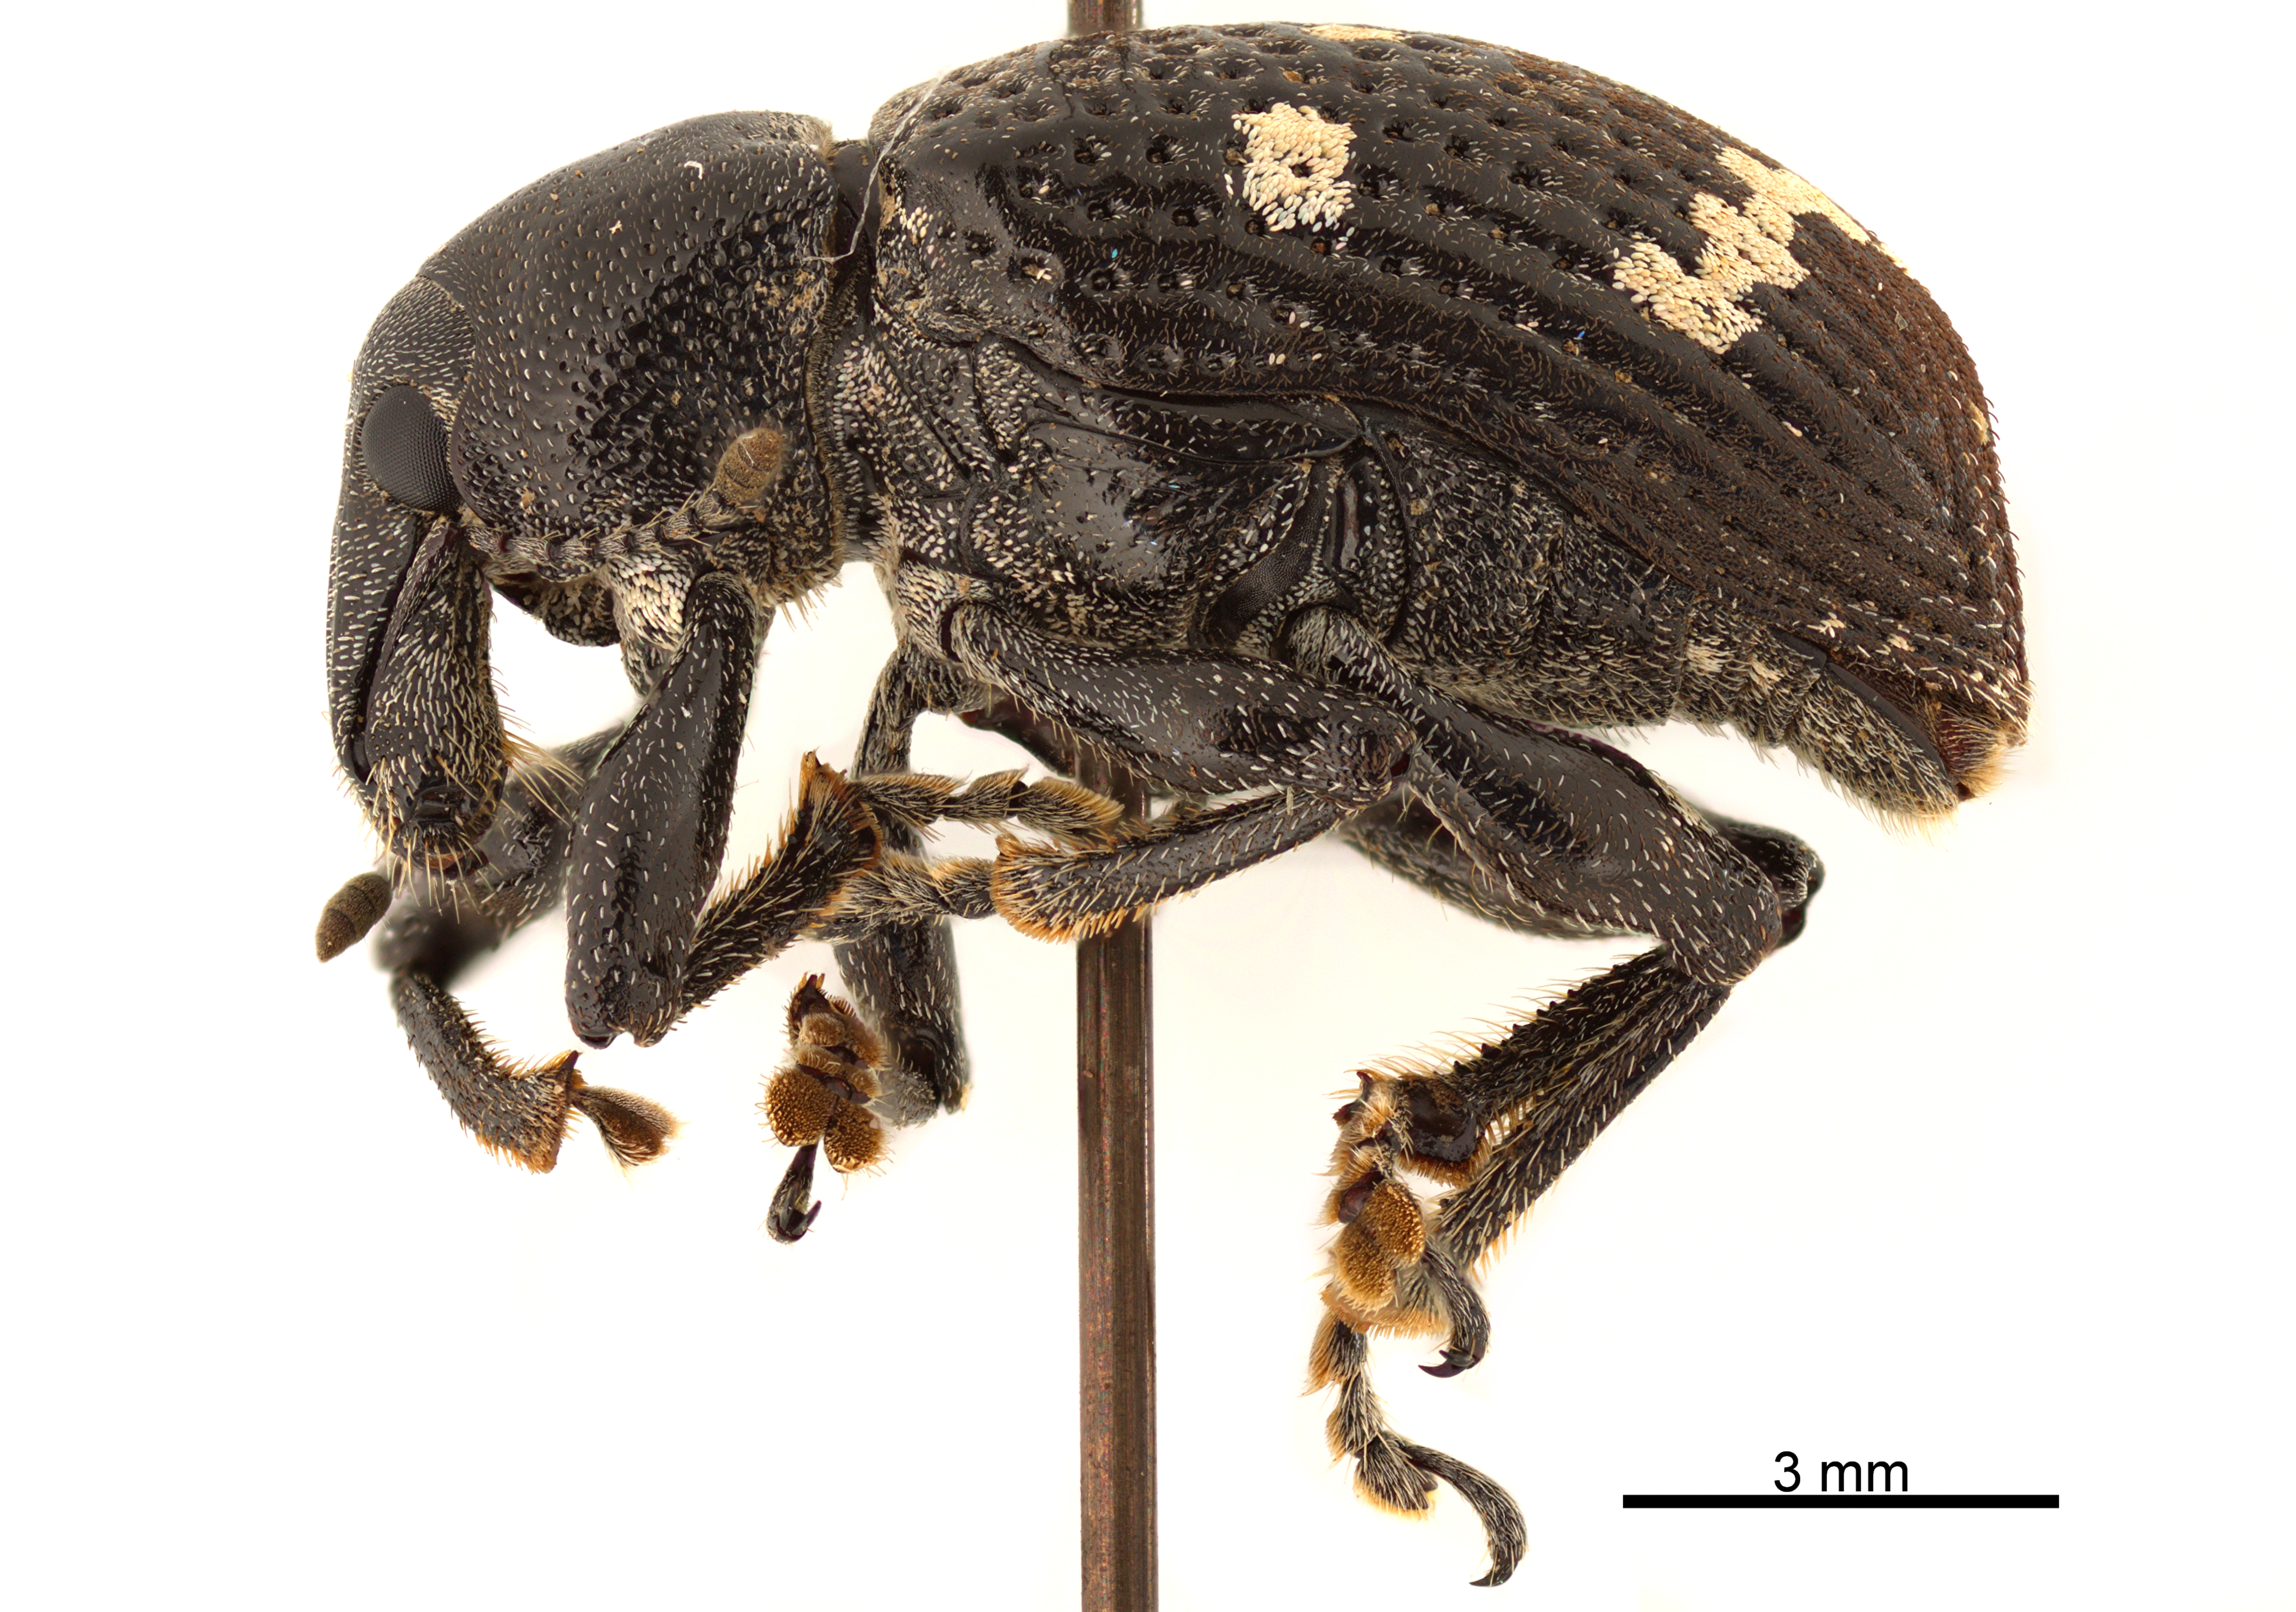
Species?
Conothorax luctuosus
